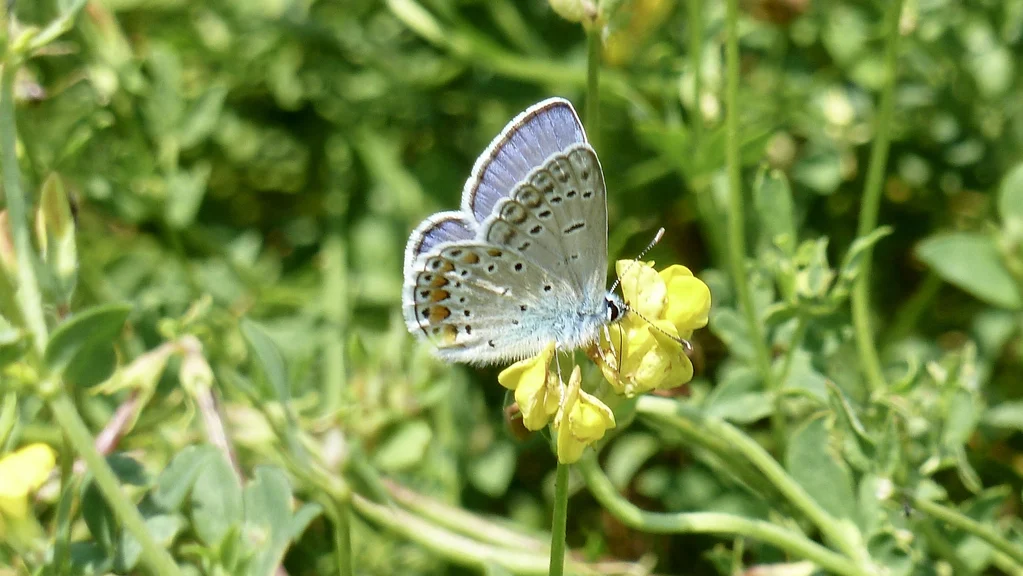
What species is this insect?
Polyommatus icarus
